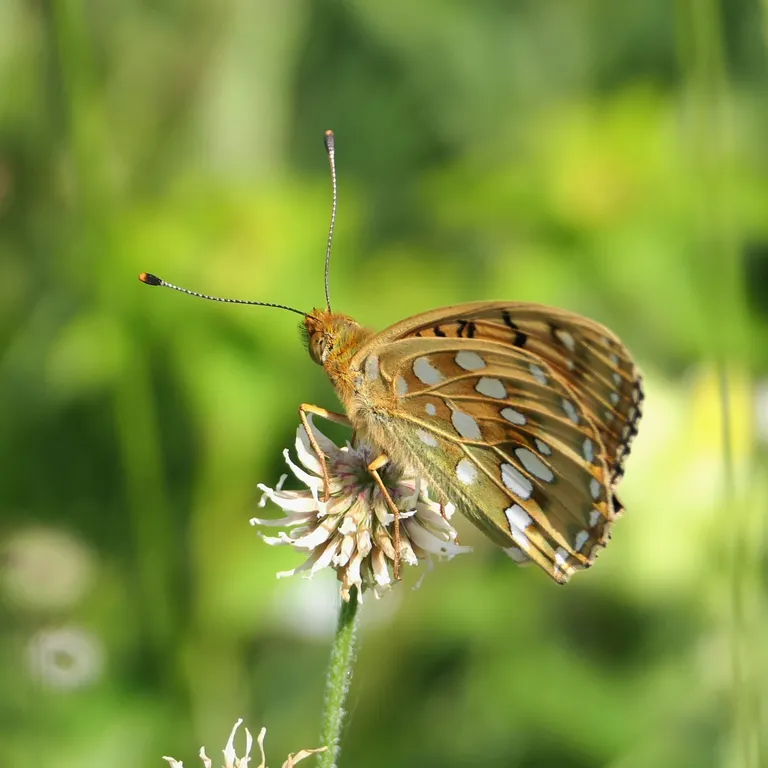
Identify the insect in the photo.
Speyeria aglaja
